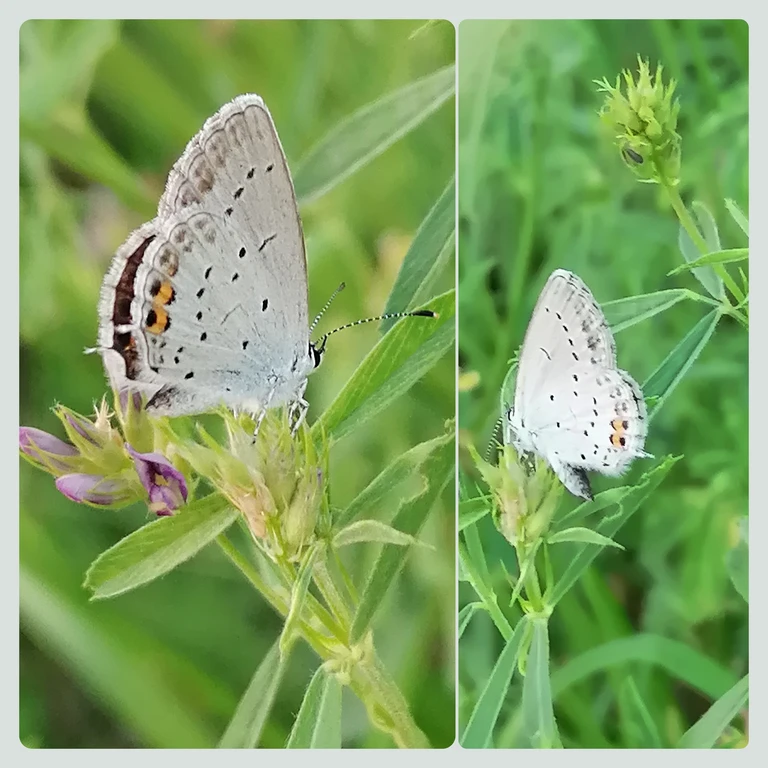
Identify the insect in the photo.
Cupido argiades (also Elkalyce argiades)
